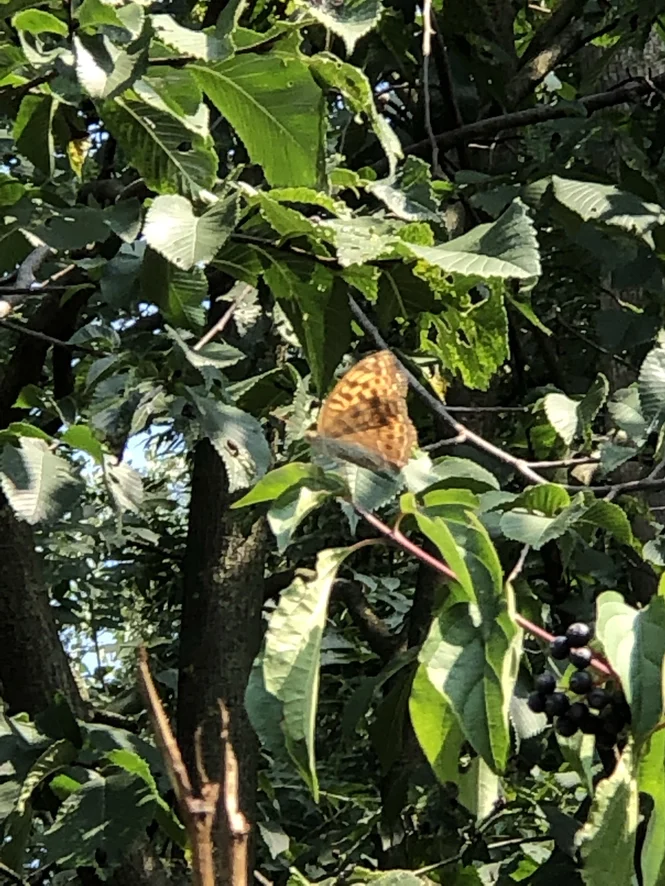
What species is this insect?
Argynnis paphia
